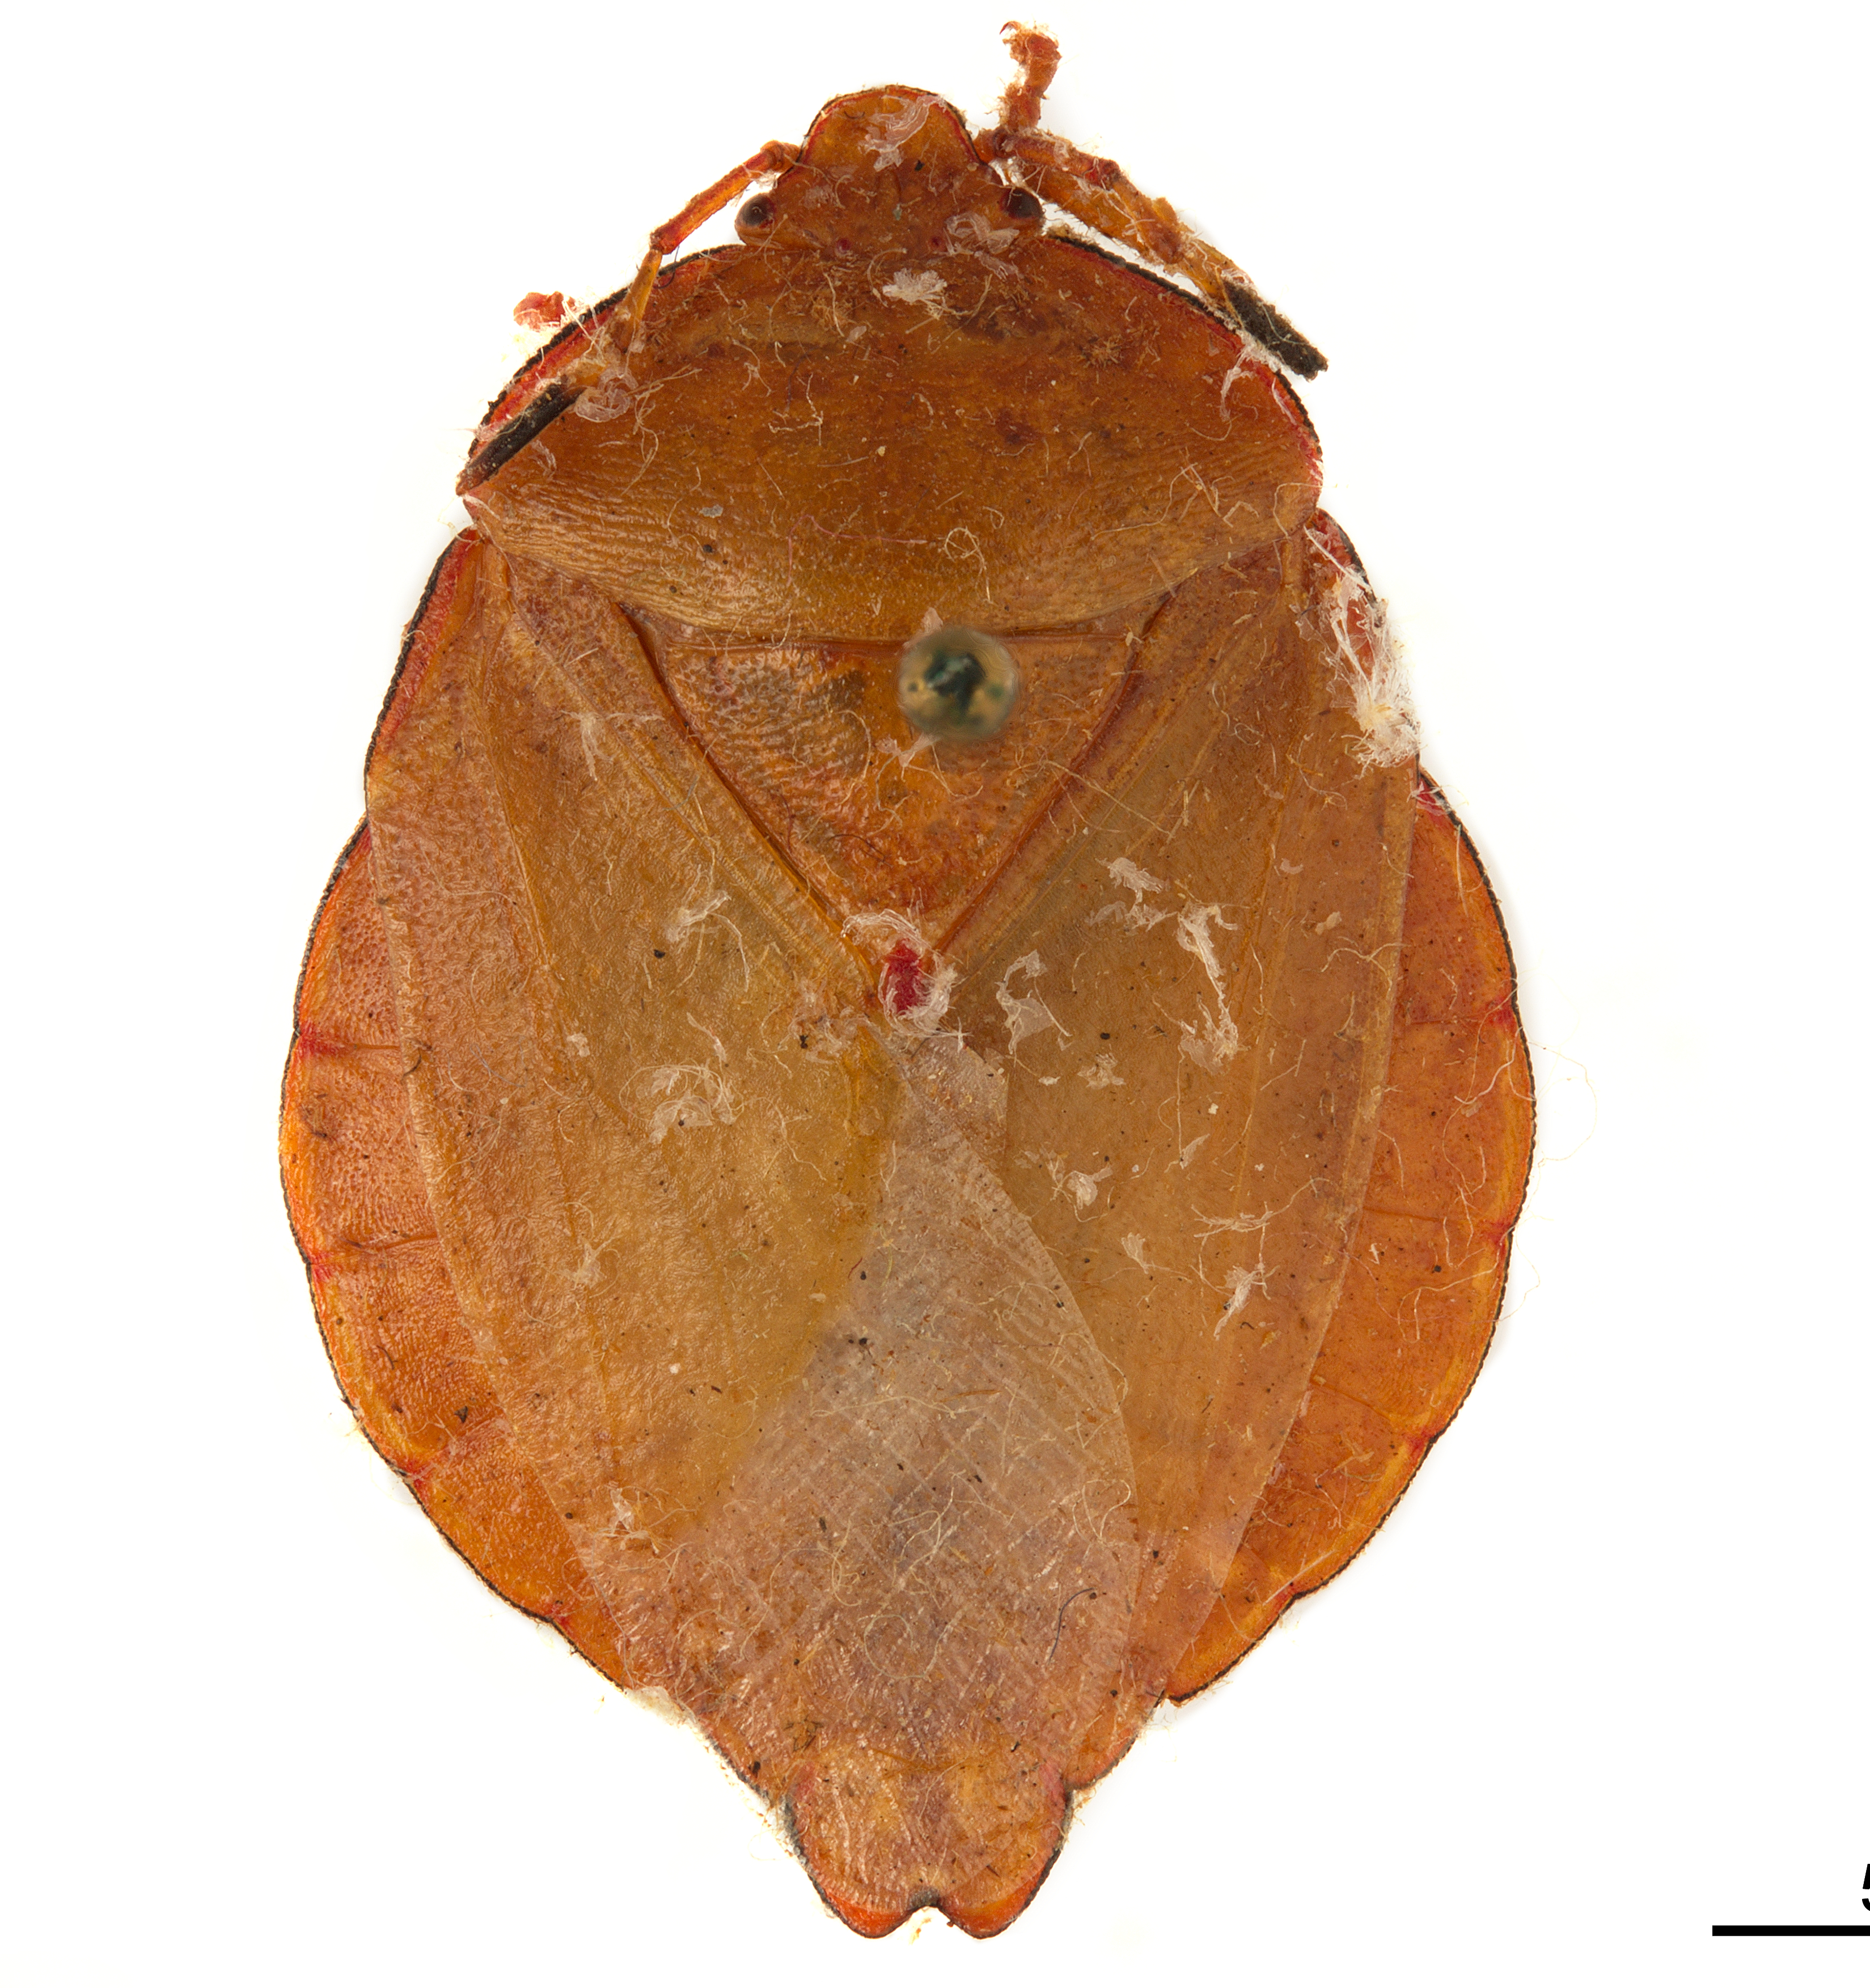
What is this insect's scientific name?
Cyclogastridea dentifrons
